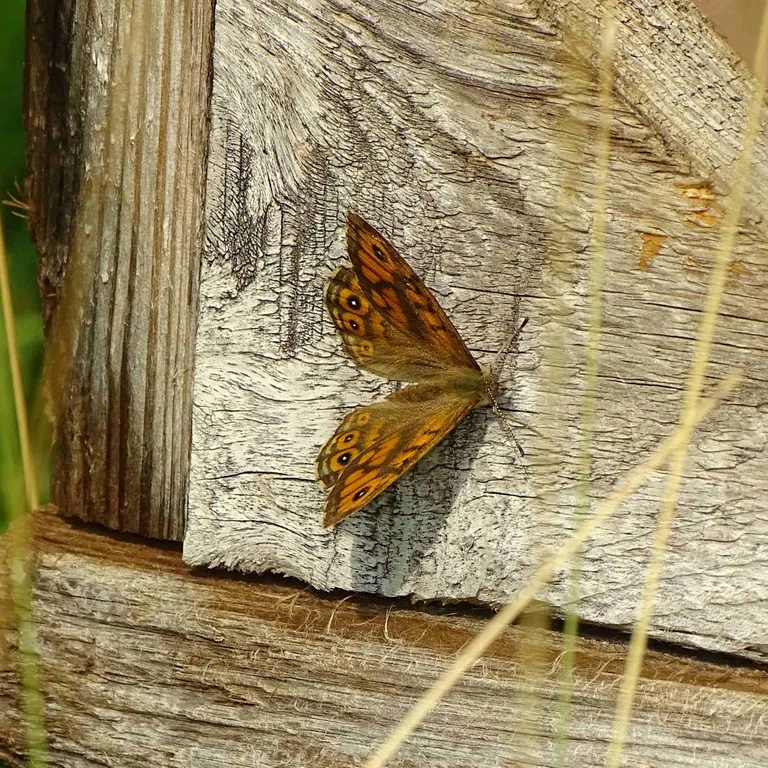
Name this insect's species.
Lasiommata megera (also Pararge megera)
